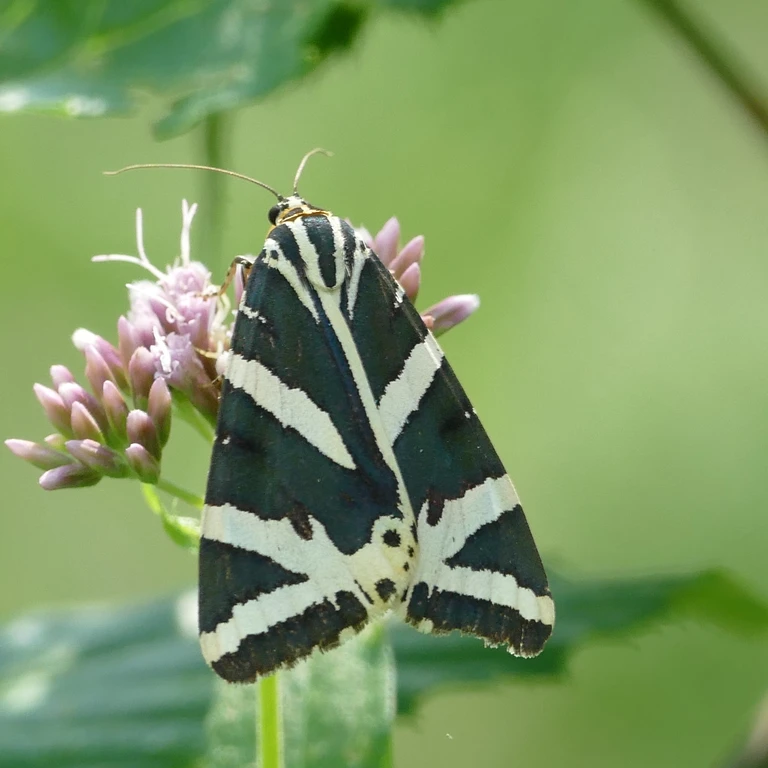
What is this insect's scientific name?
Euplagia quadripunctaria
